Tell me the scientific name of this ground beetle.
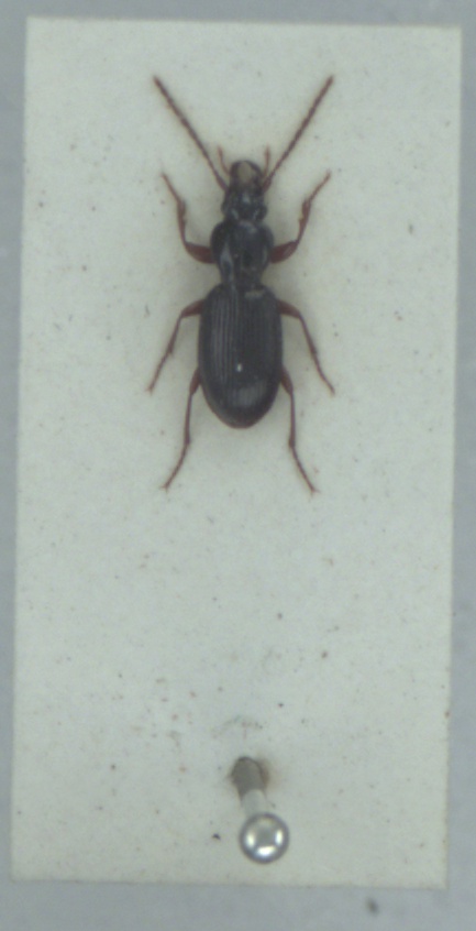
Stomis pumicatus
